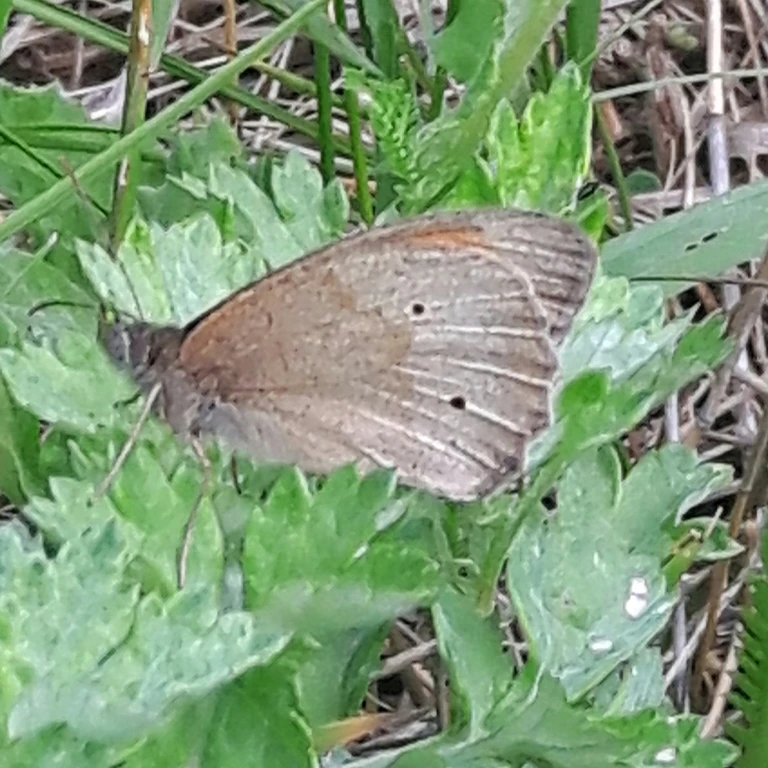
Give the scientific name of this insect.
Maniola jurtina
